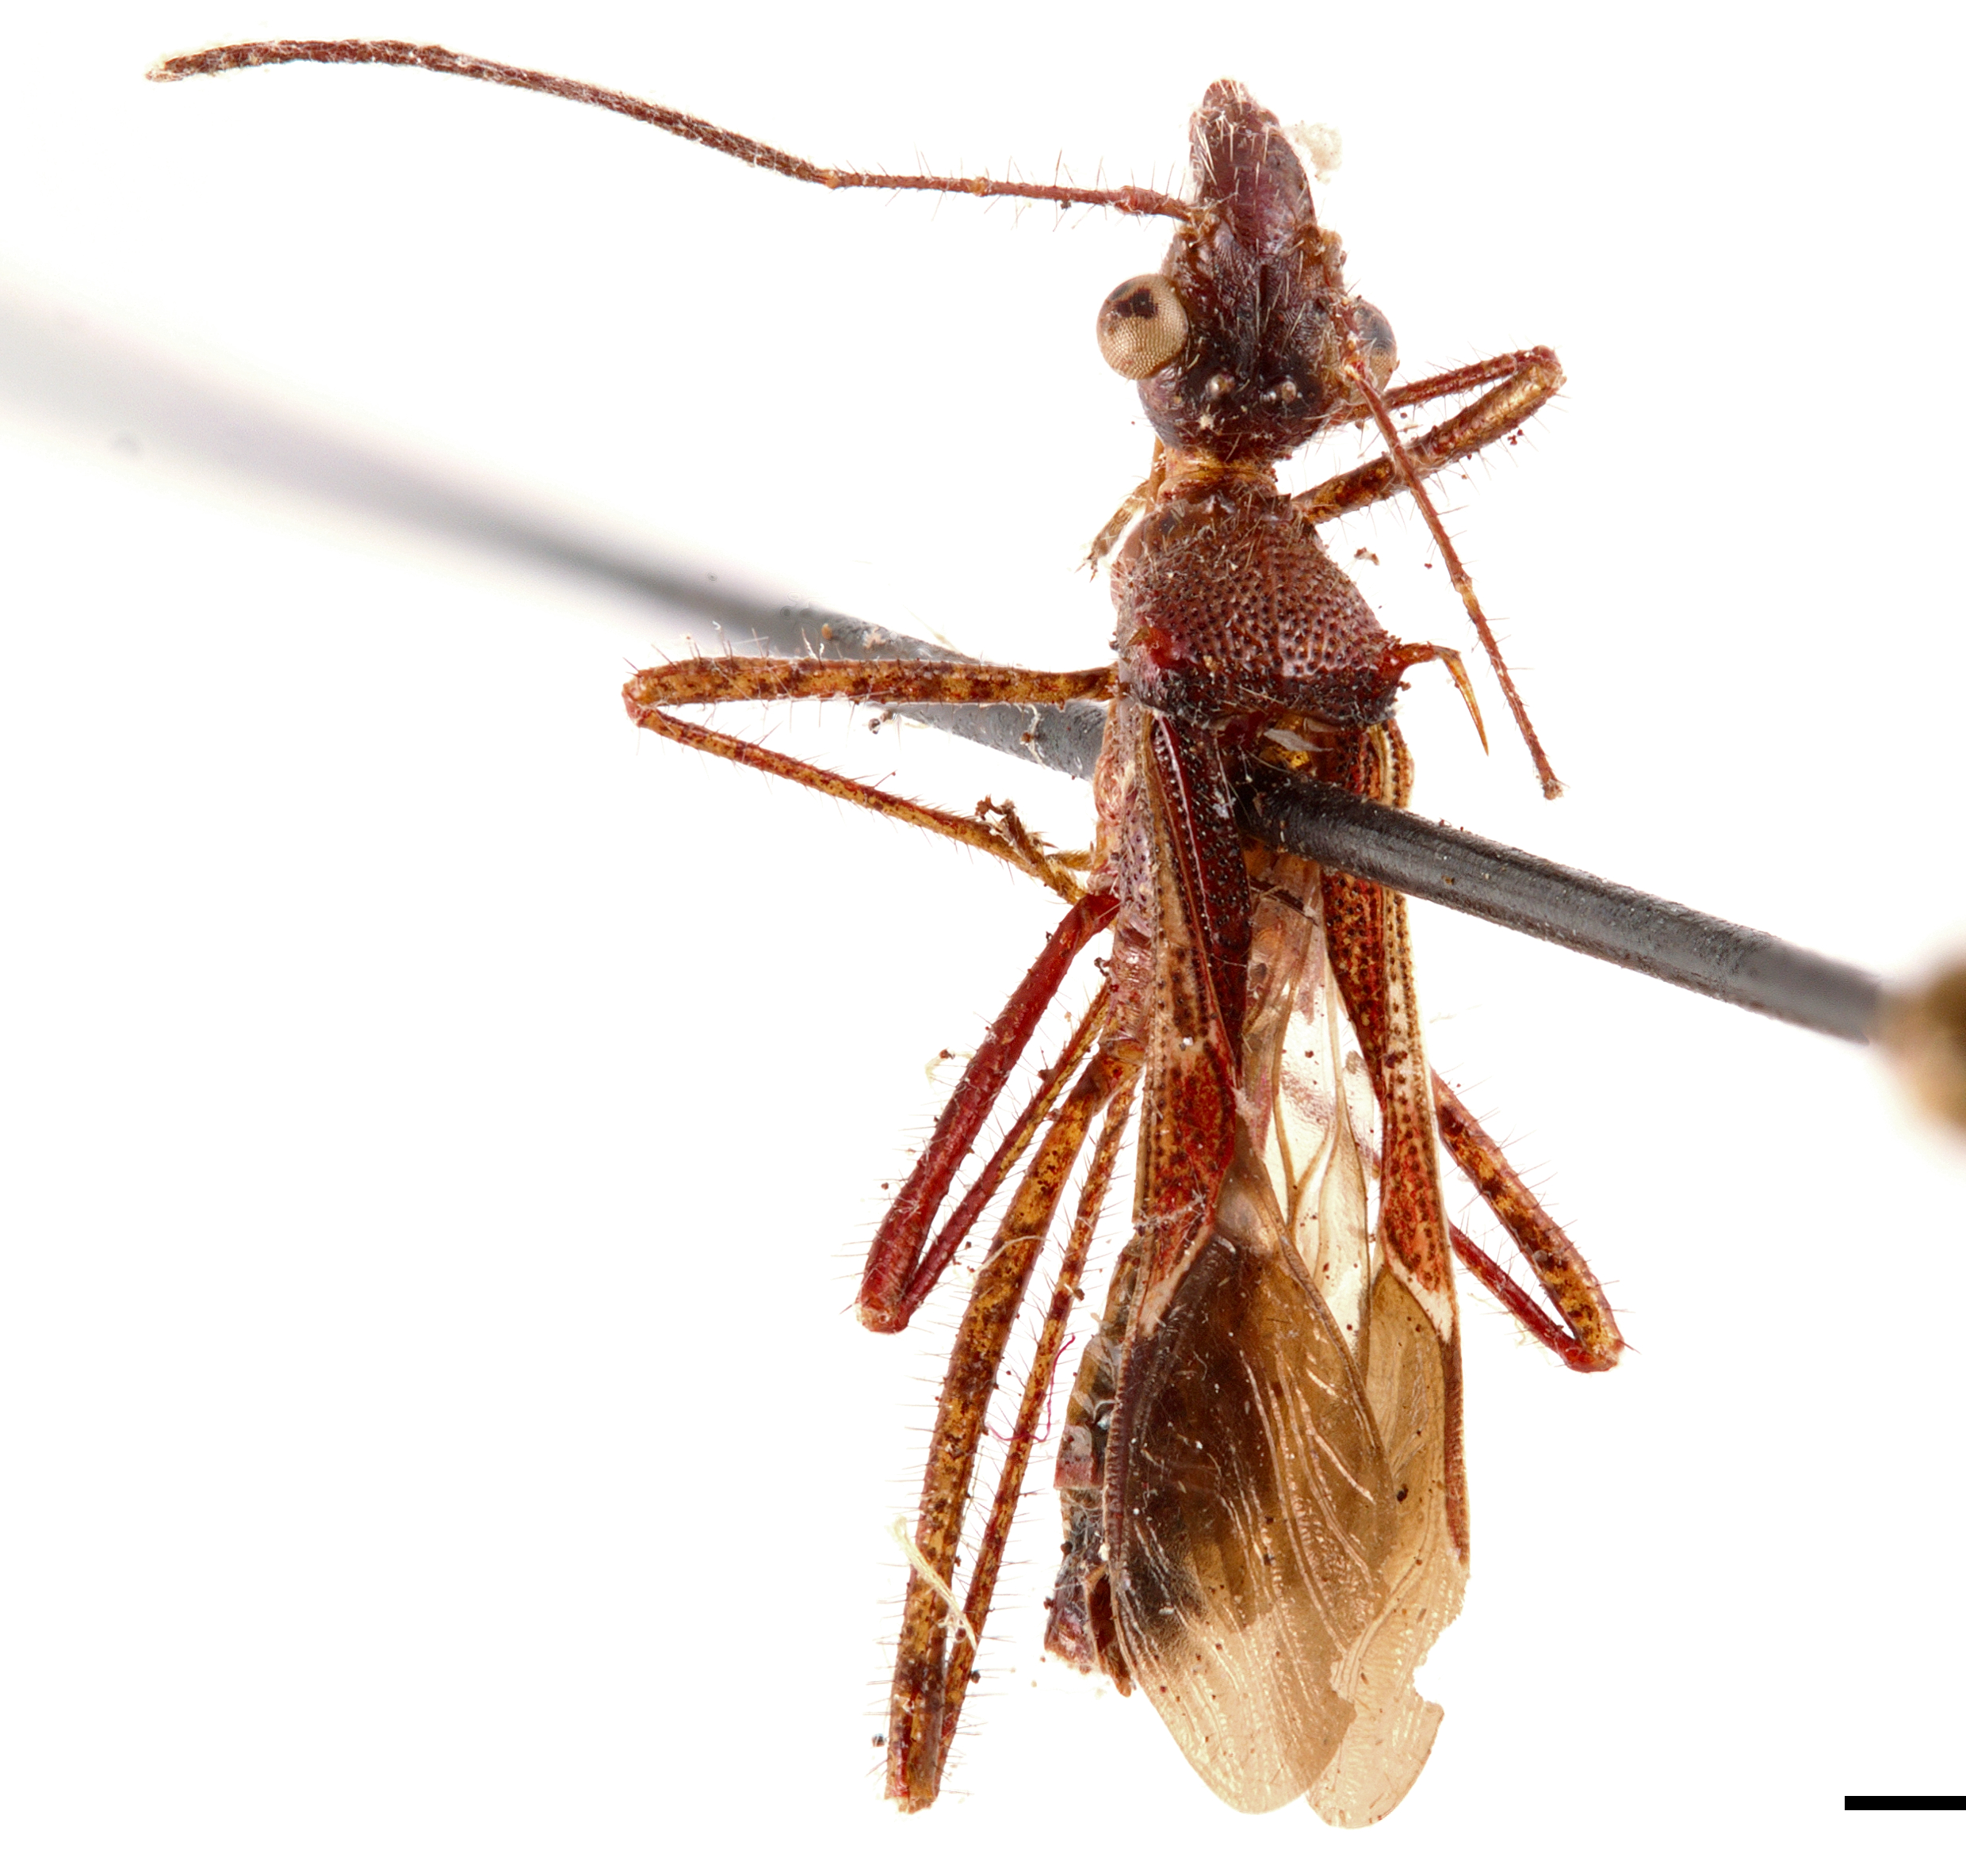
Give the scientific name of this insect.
Trachelium lepidus
